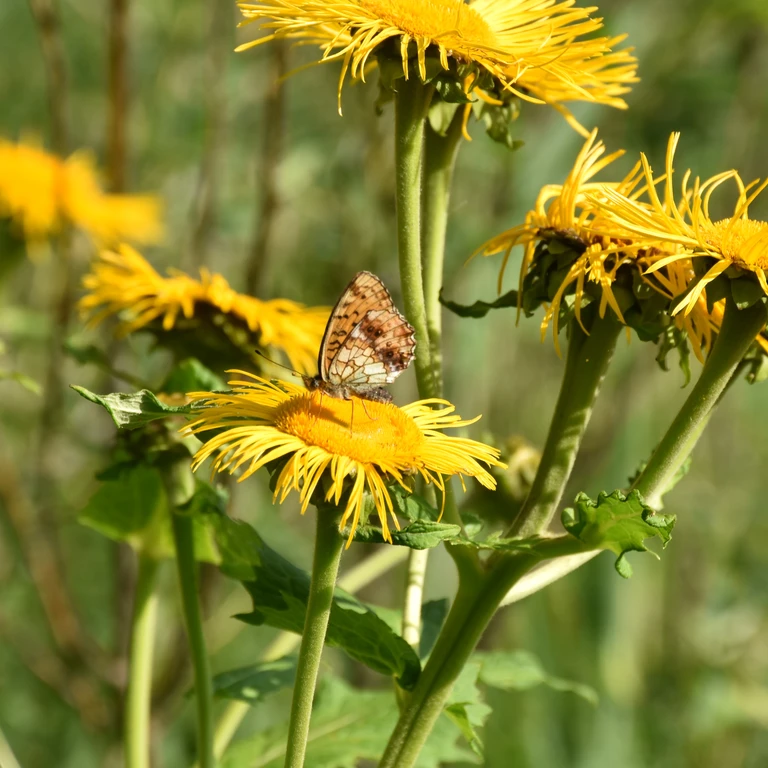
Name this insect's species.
Brenthis ino
